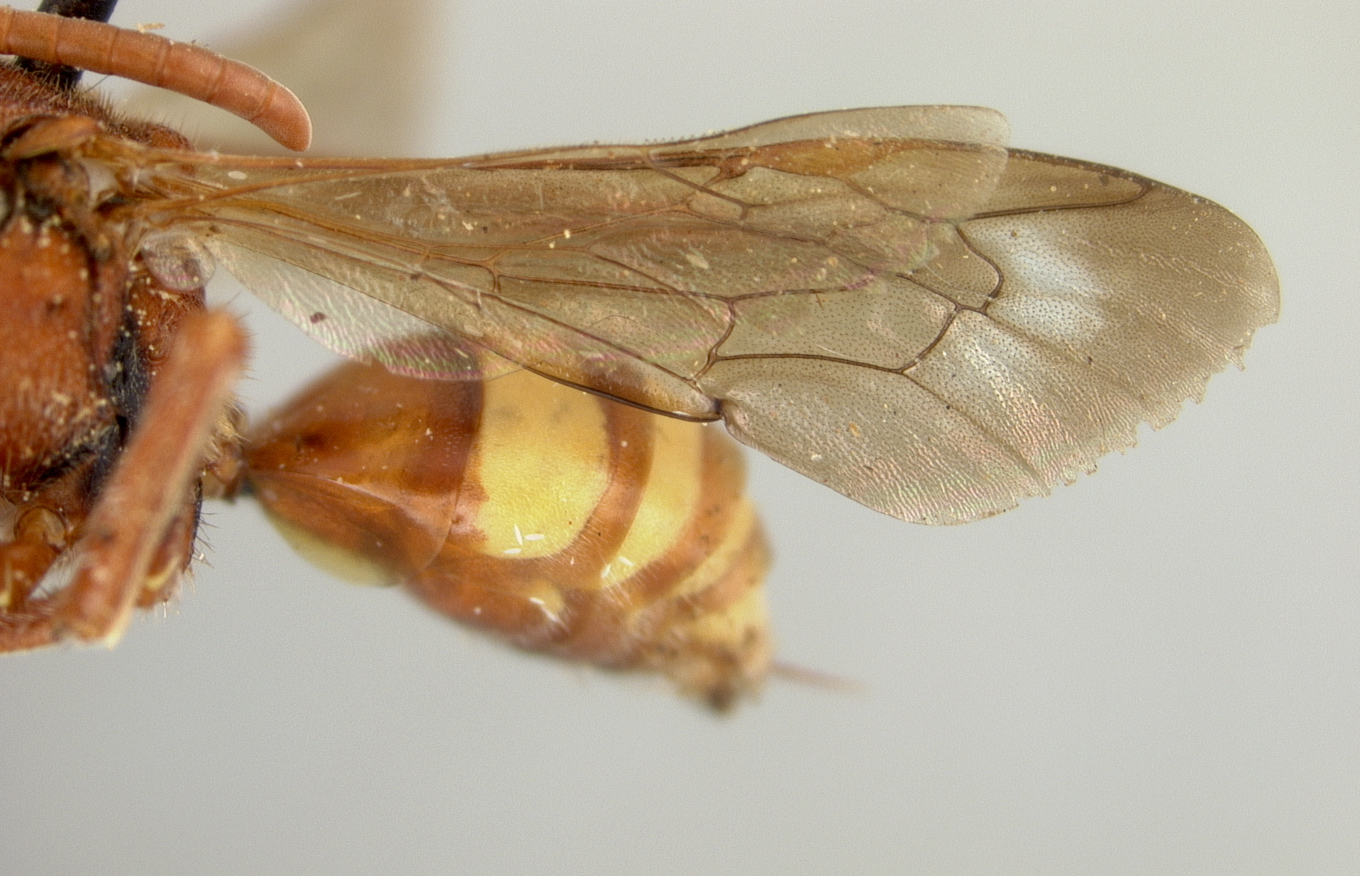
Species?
Nomada vallesina
